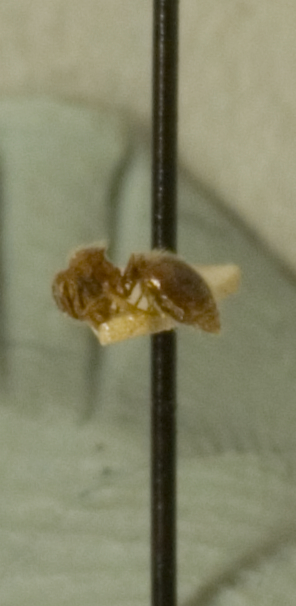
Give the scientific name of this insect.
Meranoplus nanus
